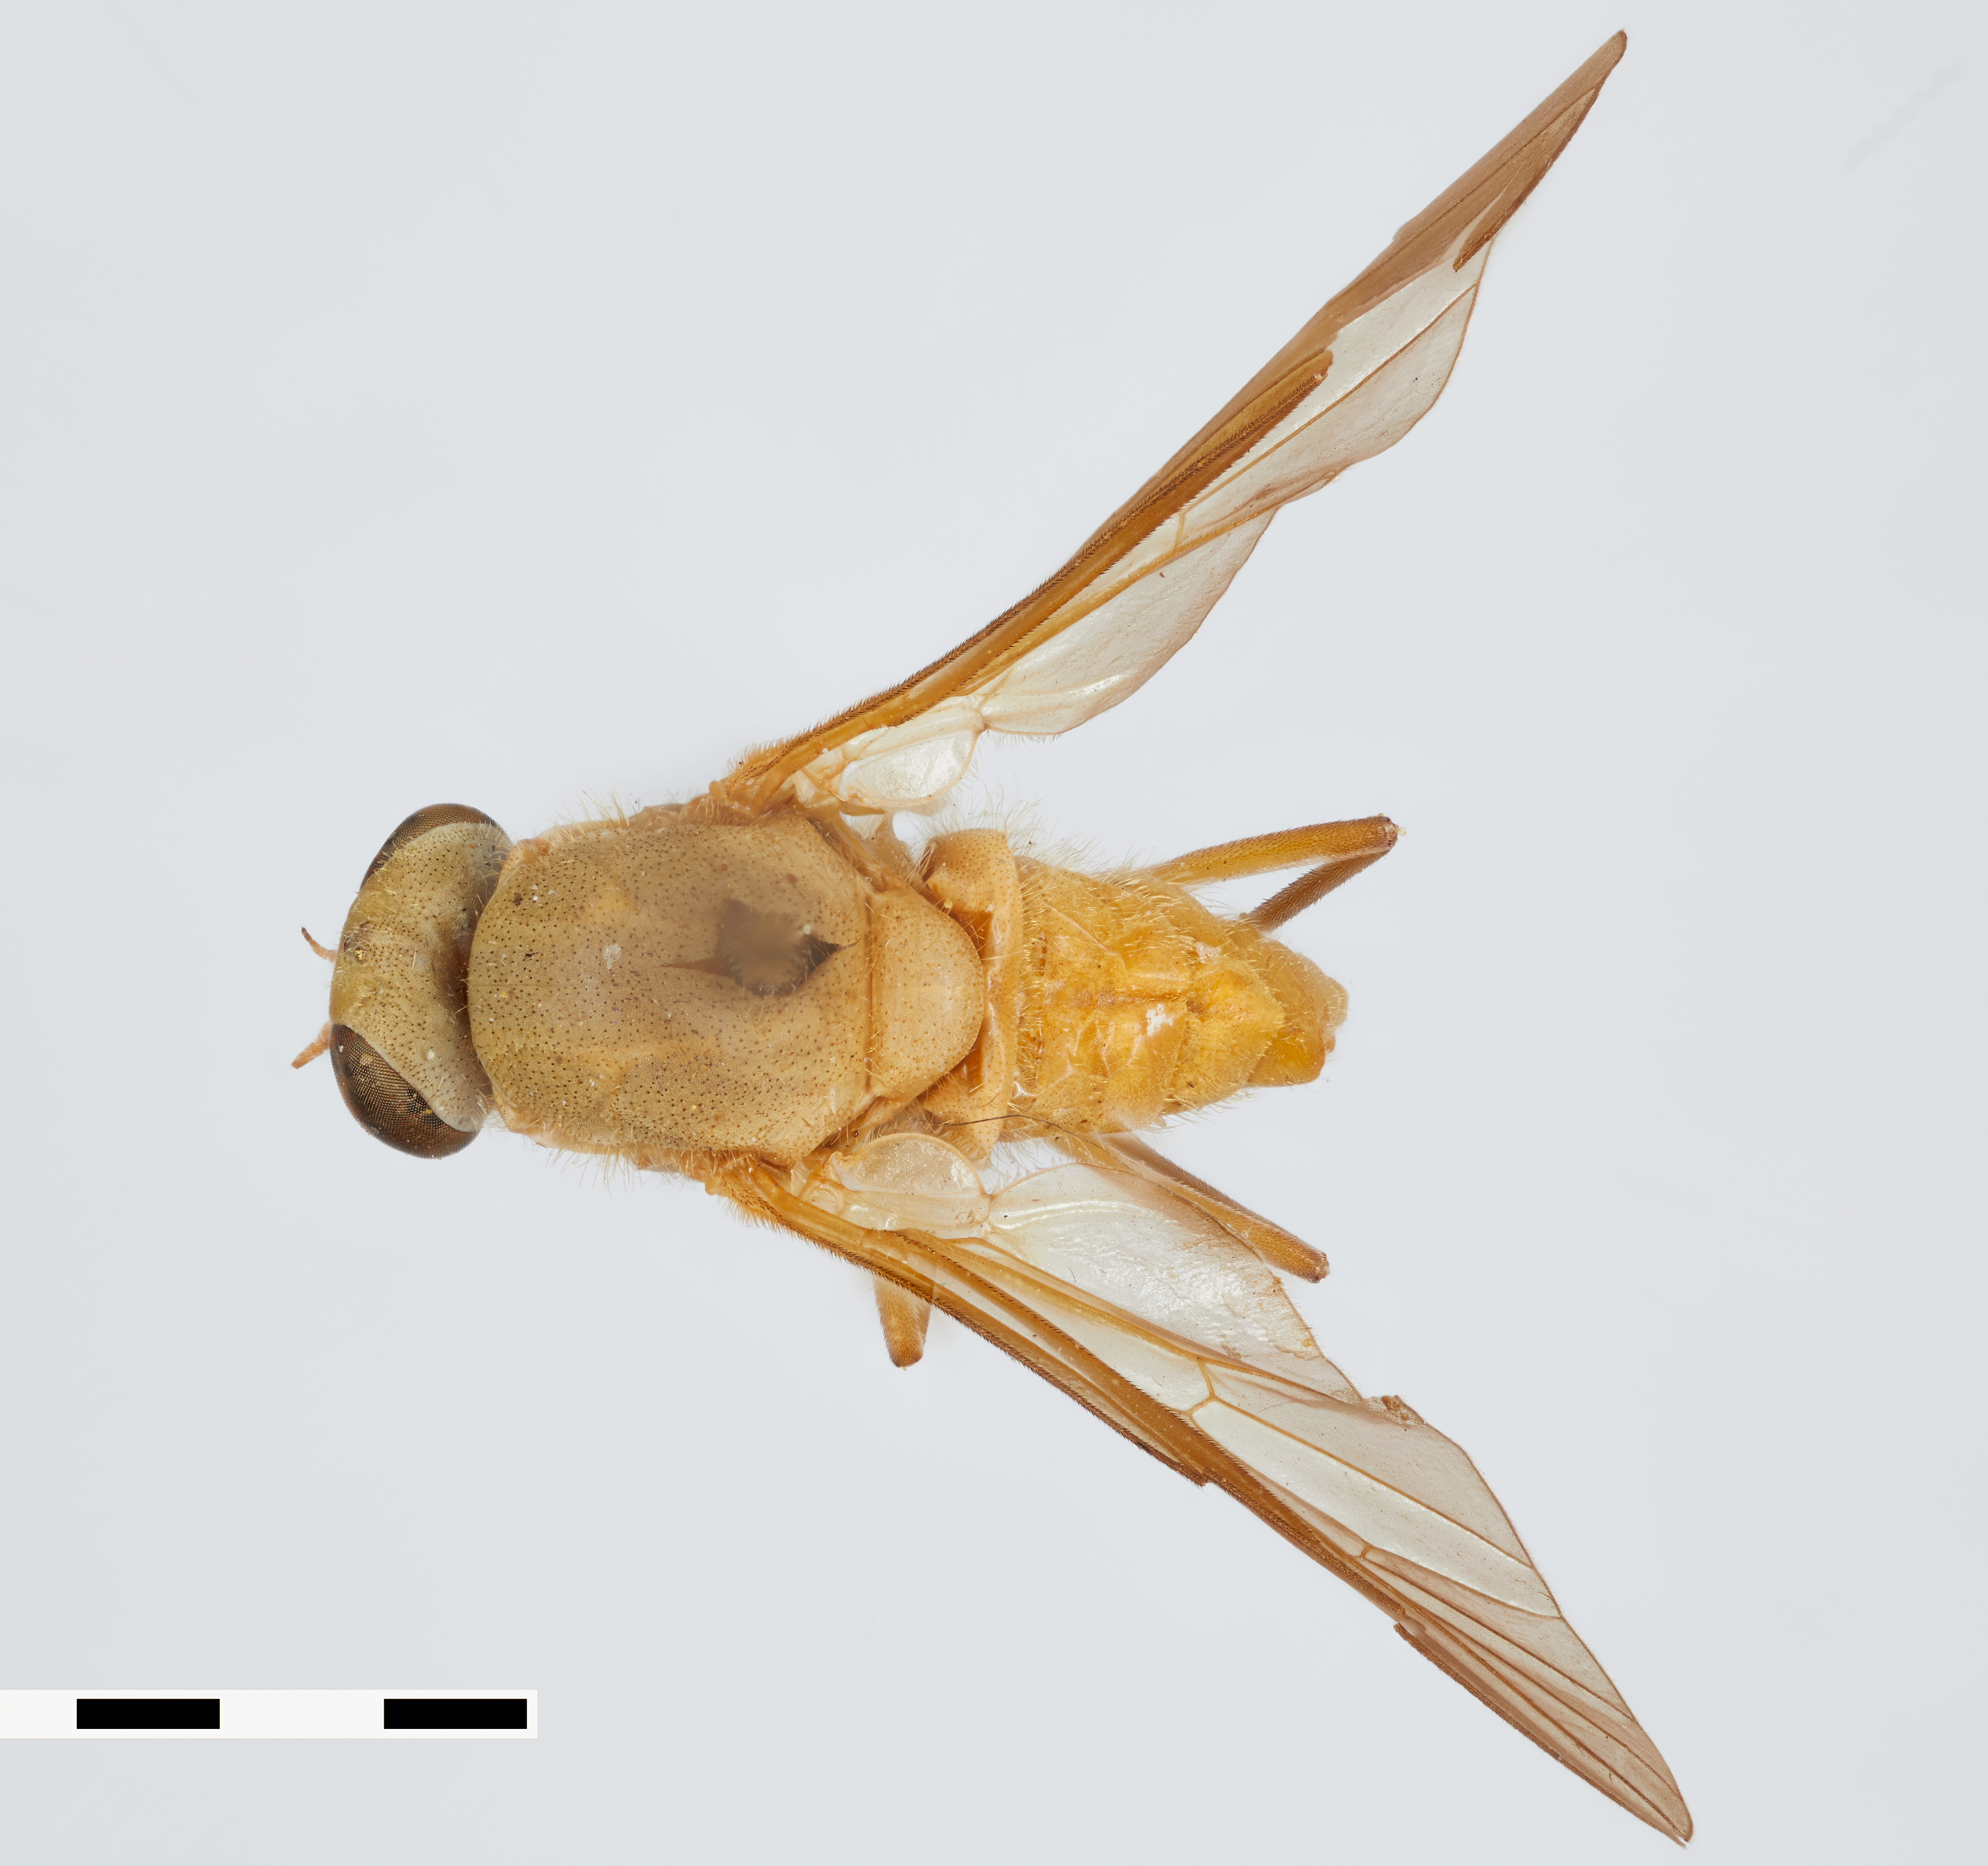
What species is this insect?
Arthroceras fulvicorne
